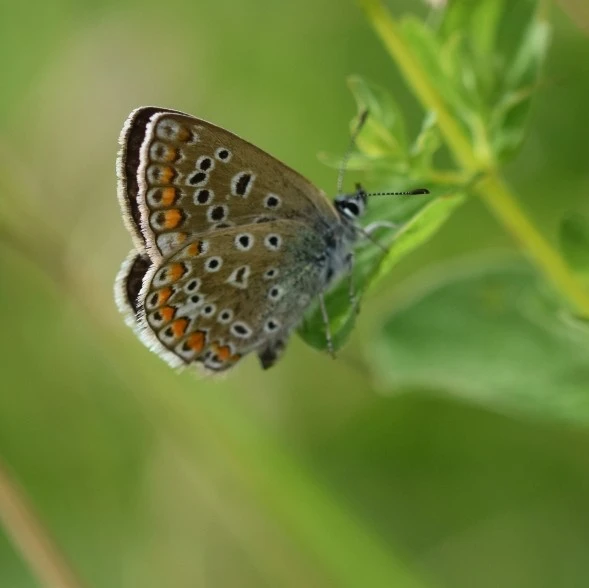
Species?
Polyommatus icarus
